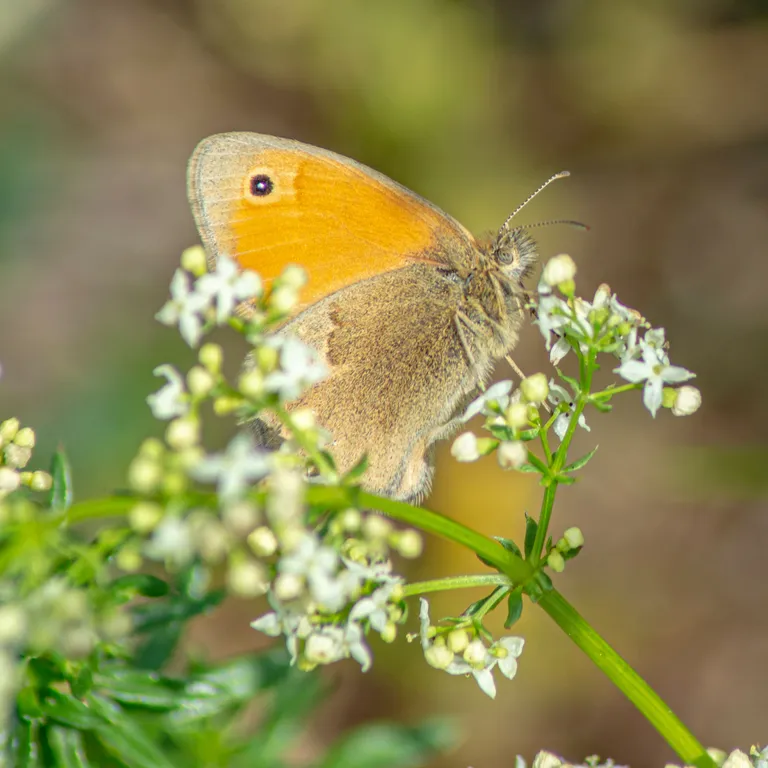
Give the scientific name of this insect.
Coenonympha pamphilus
